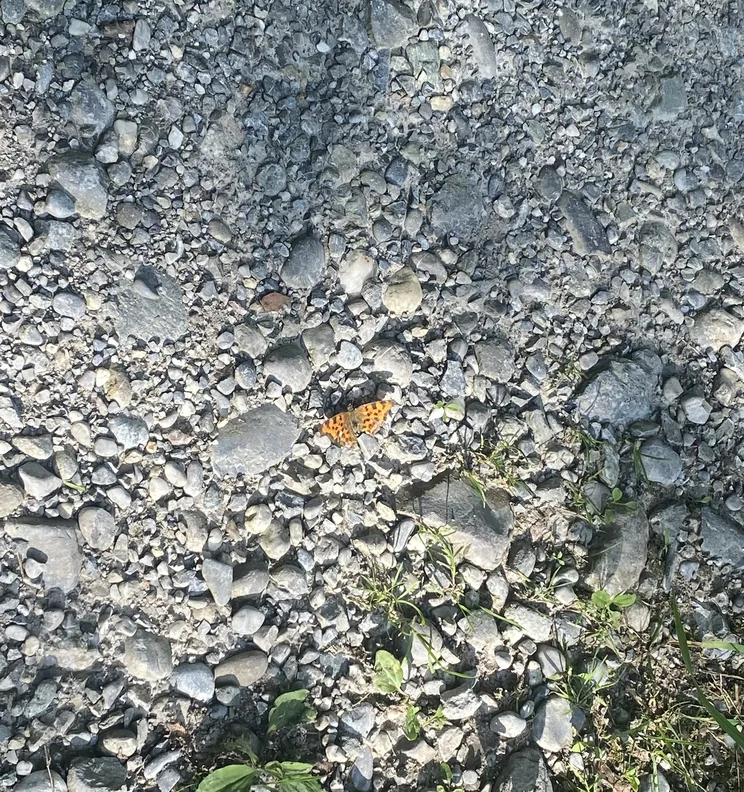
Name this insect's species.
Polygonia c-album
